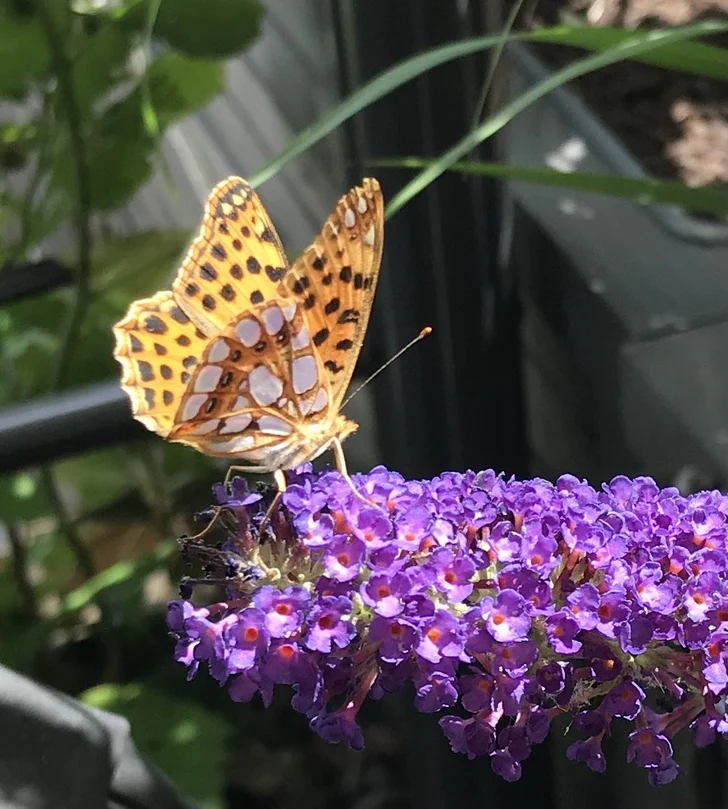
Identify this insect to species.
Issoria lathonia
